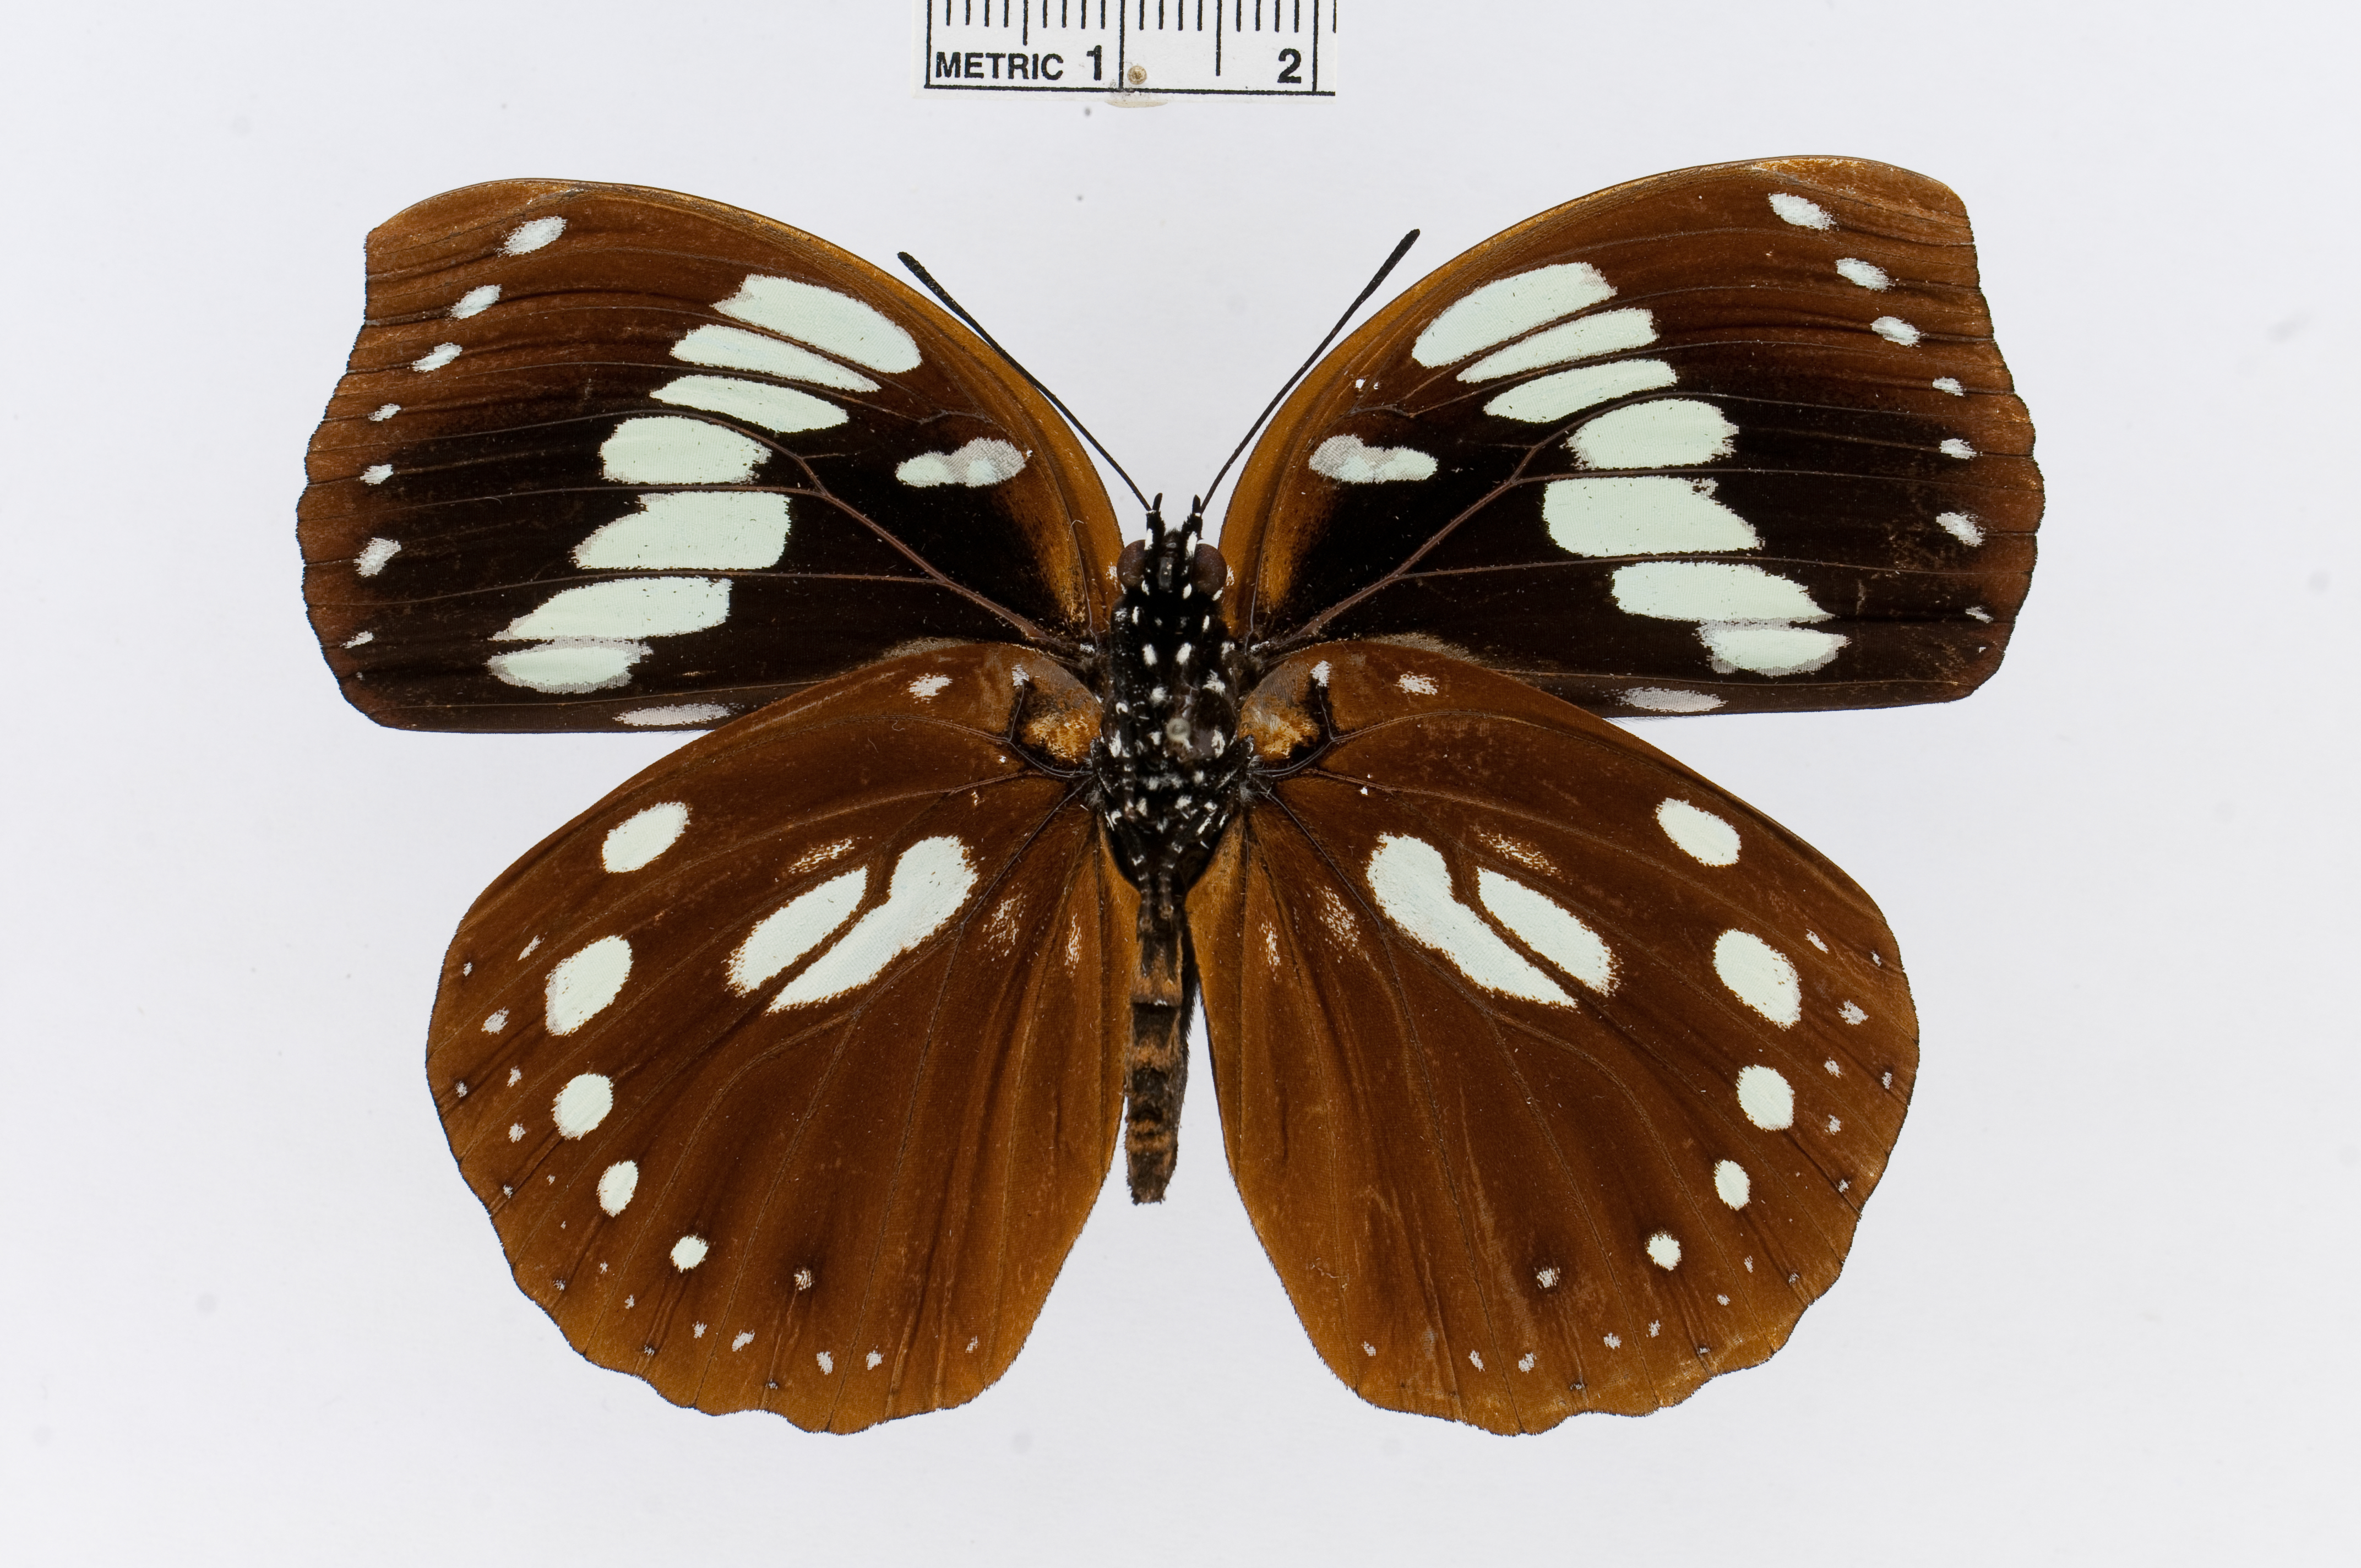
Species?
Euxanthe madagascariensis
